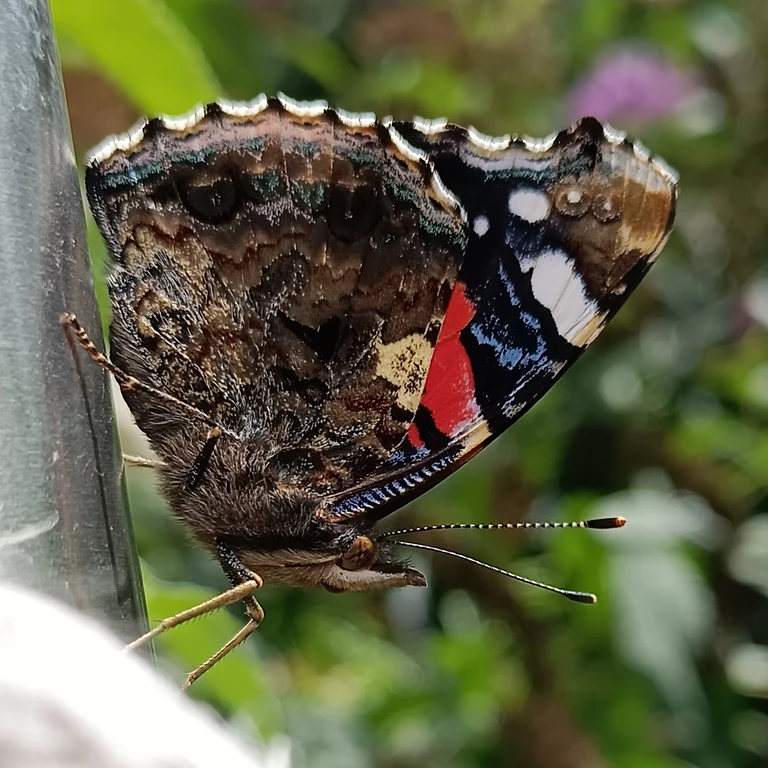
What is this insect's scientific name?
Vanessa atalanta
